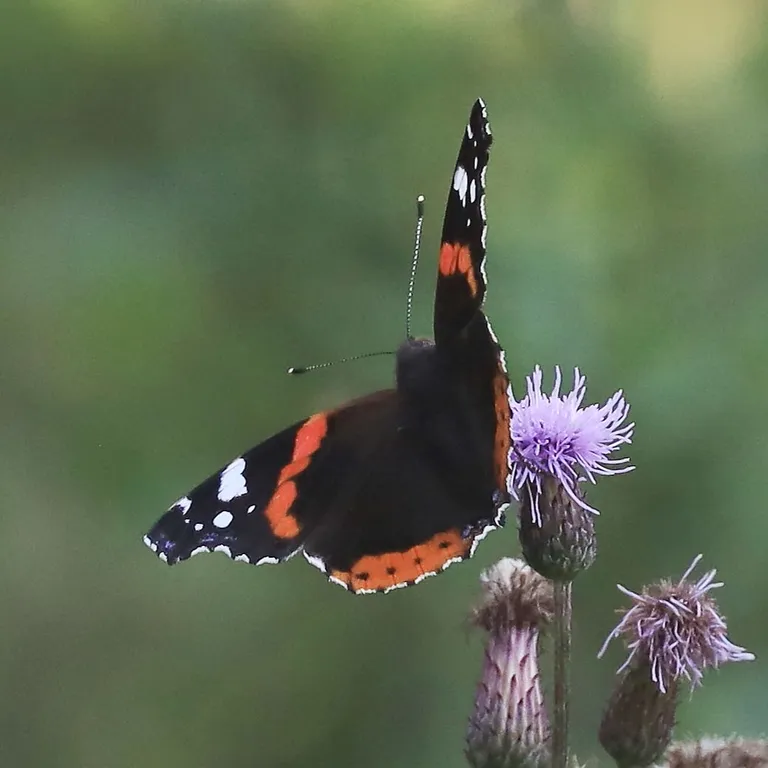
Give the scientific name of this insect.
Vanessa atalanta
